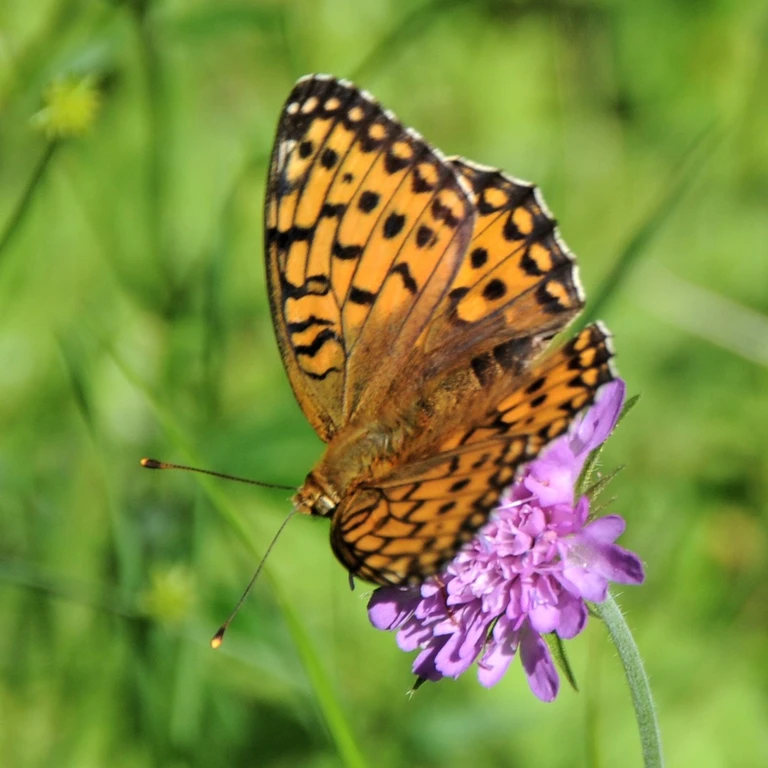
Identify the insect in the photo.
Speyeria aglaja
